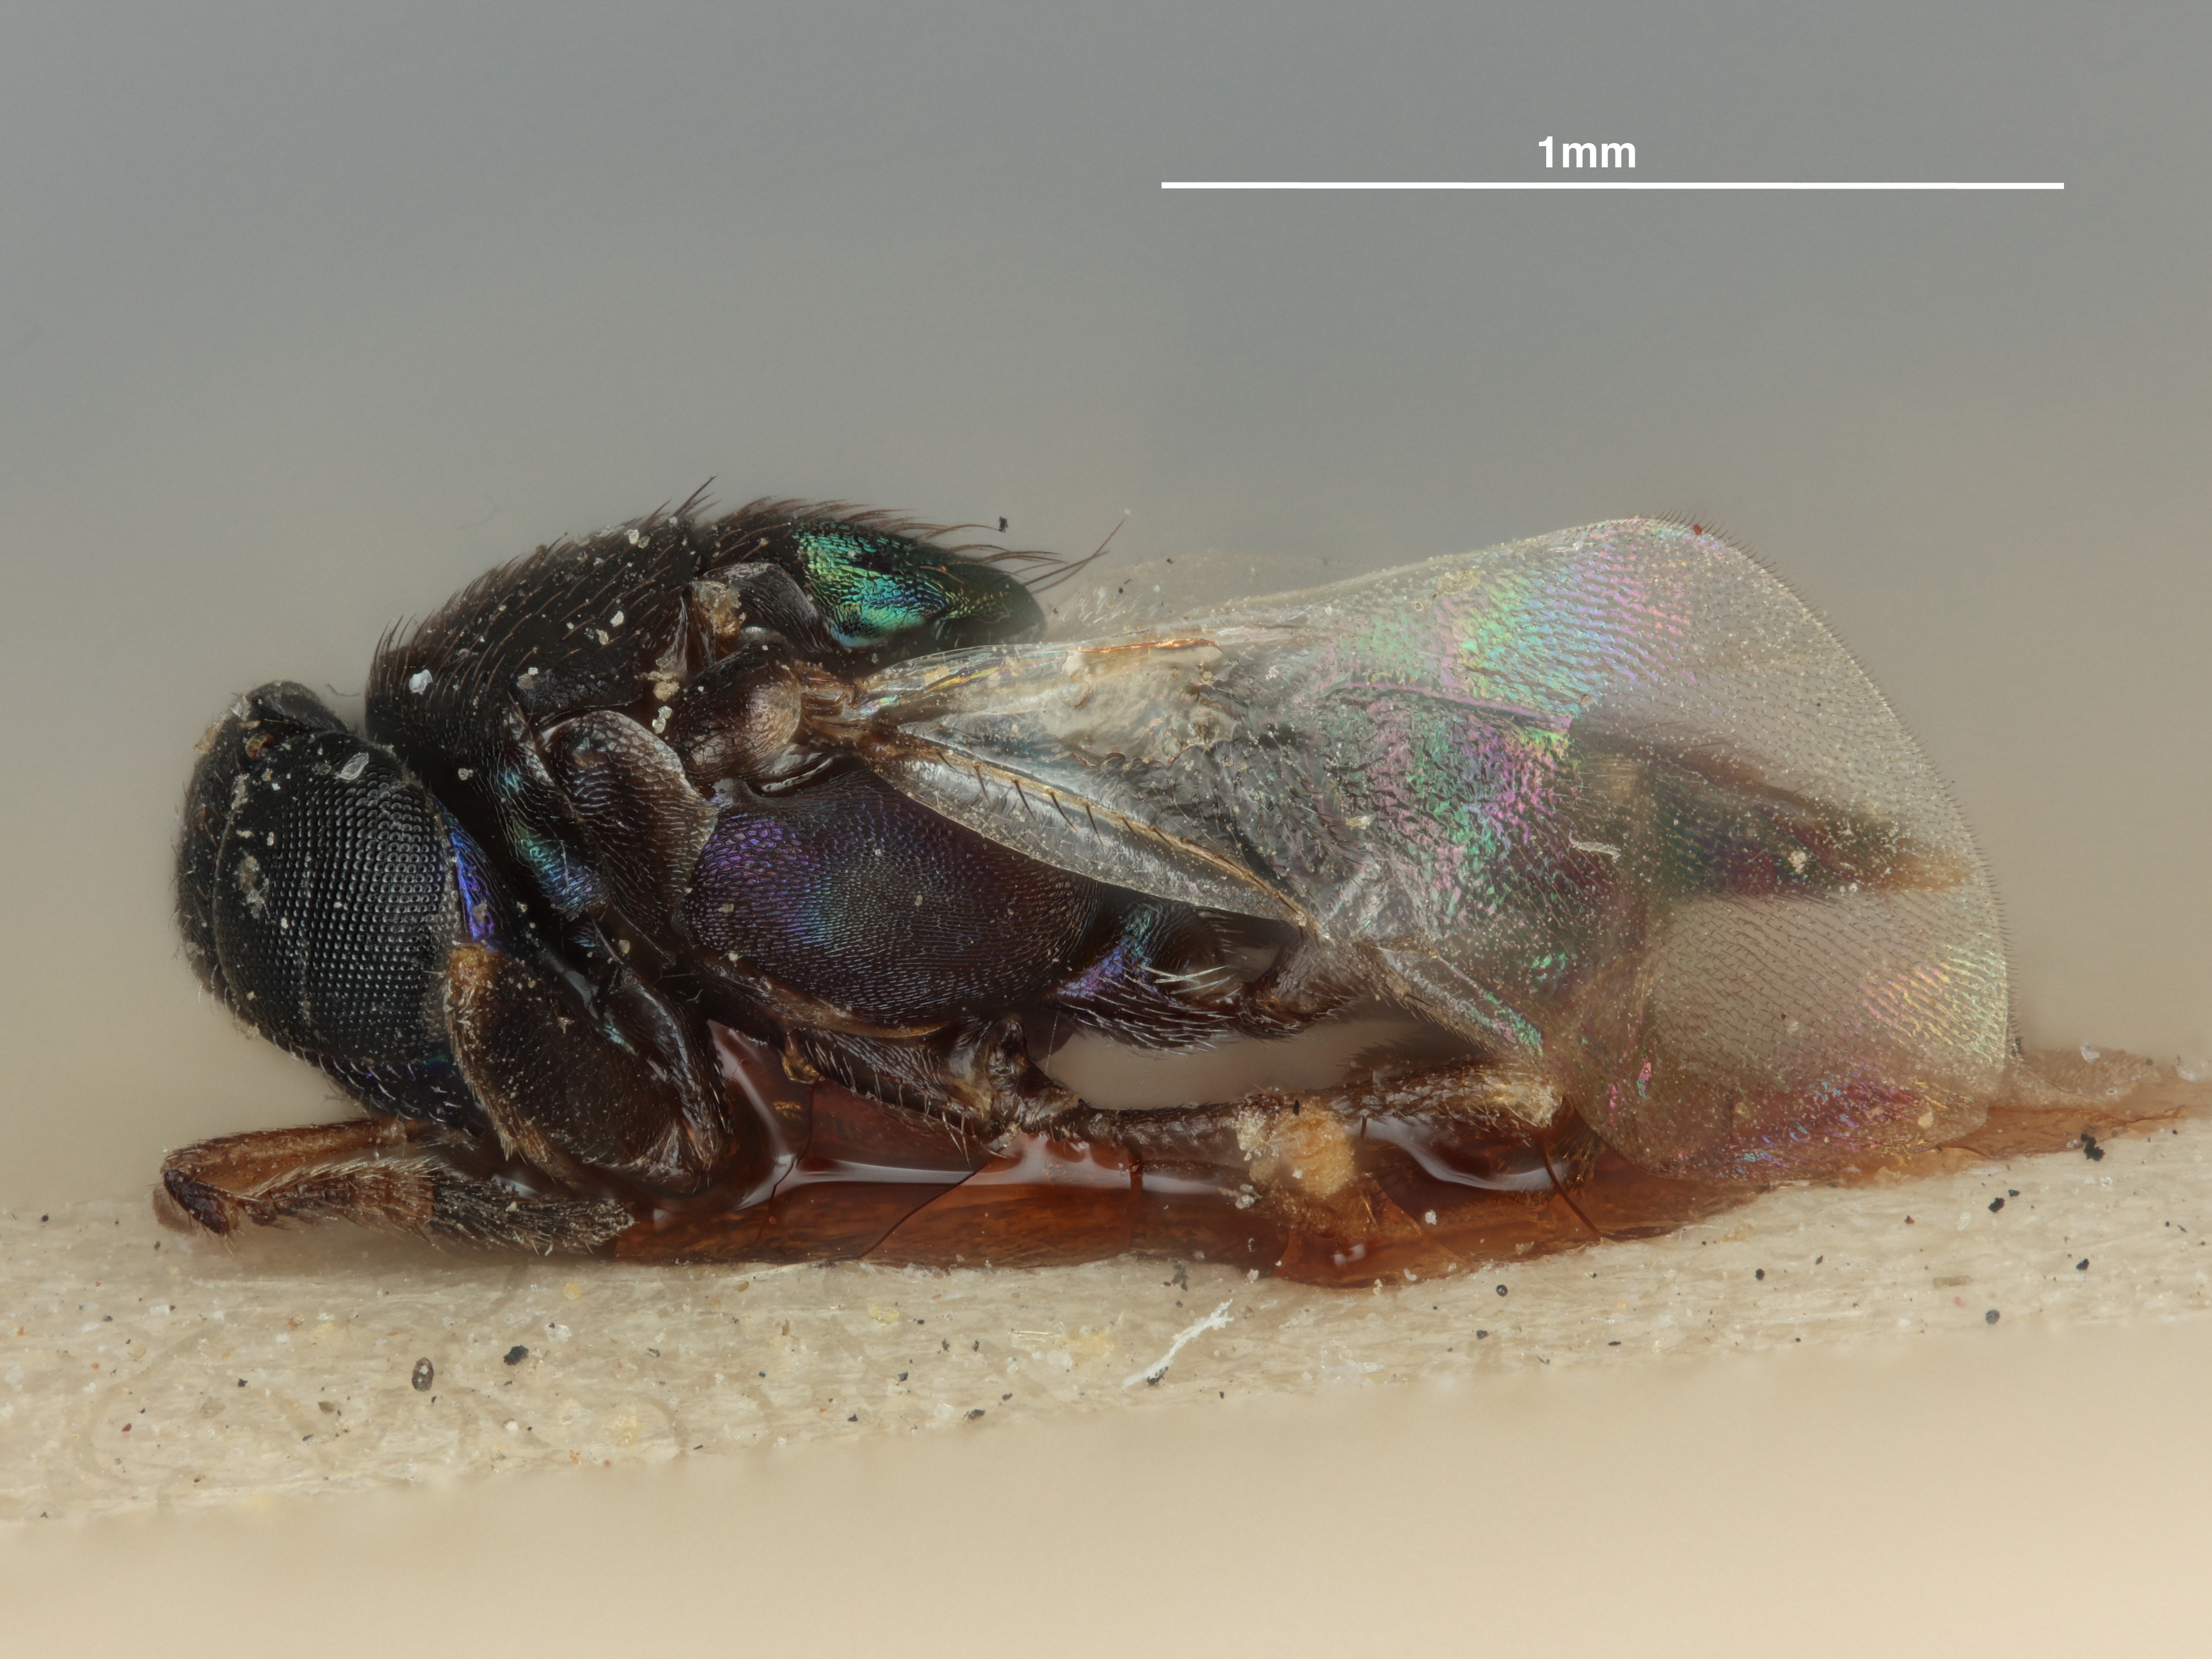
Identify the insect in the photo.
Bothriothorax oleae
